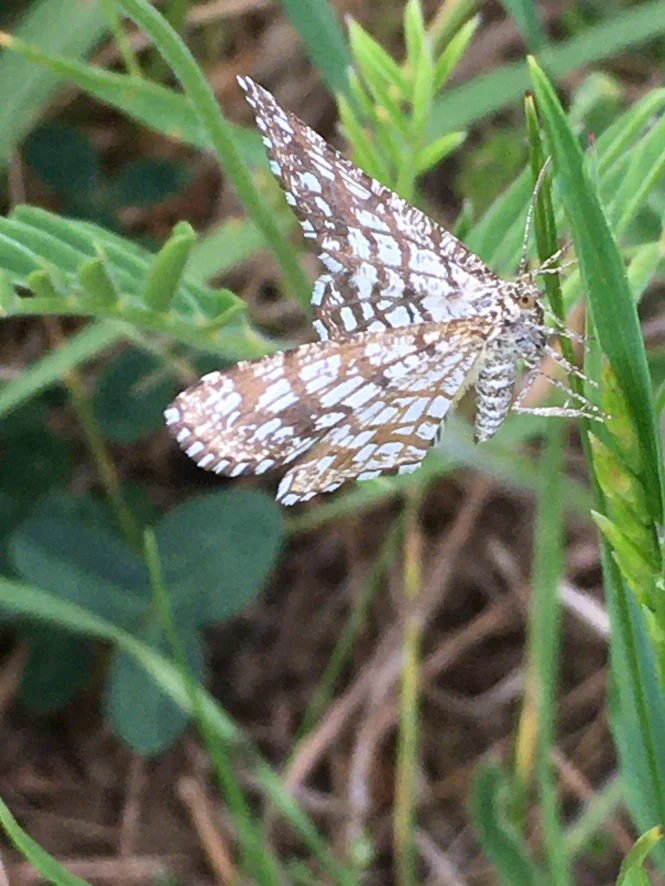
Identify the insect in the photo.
Chiasmia clathrata
